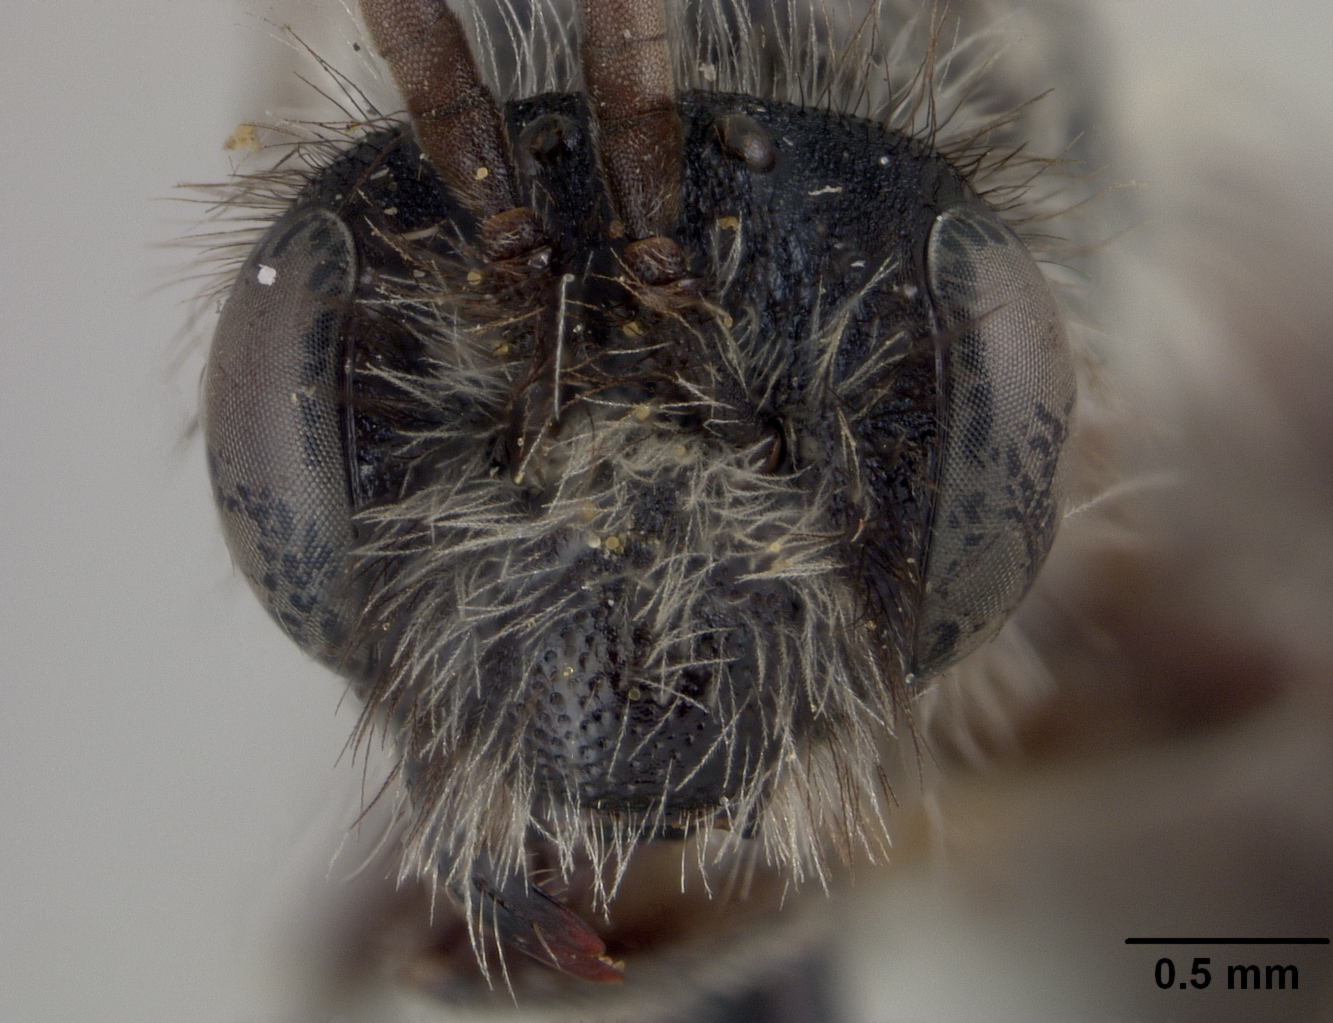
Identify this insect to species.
Andrena polygoni
